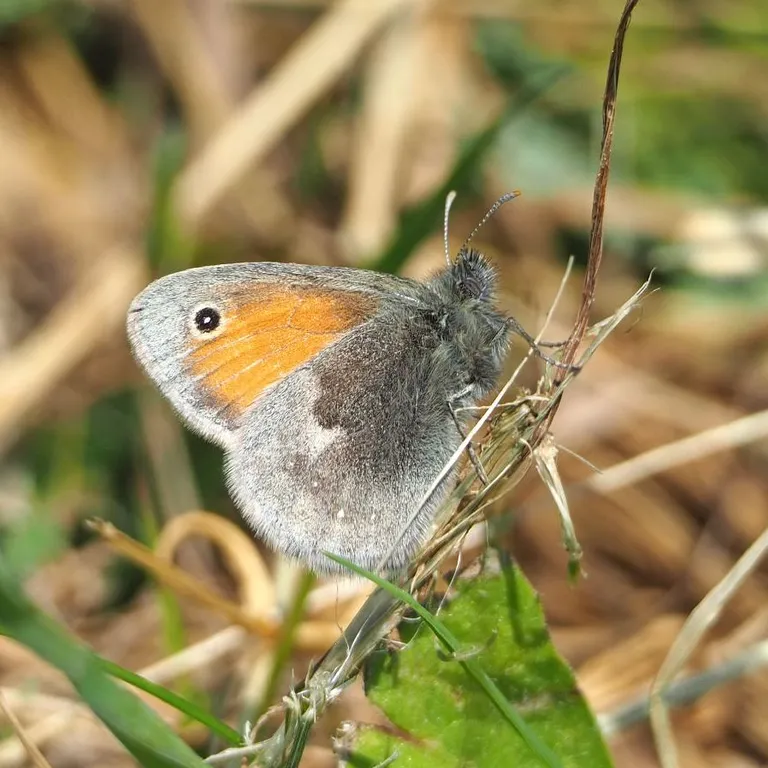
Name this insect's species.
Coenonympha pamphilus
